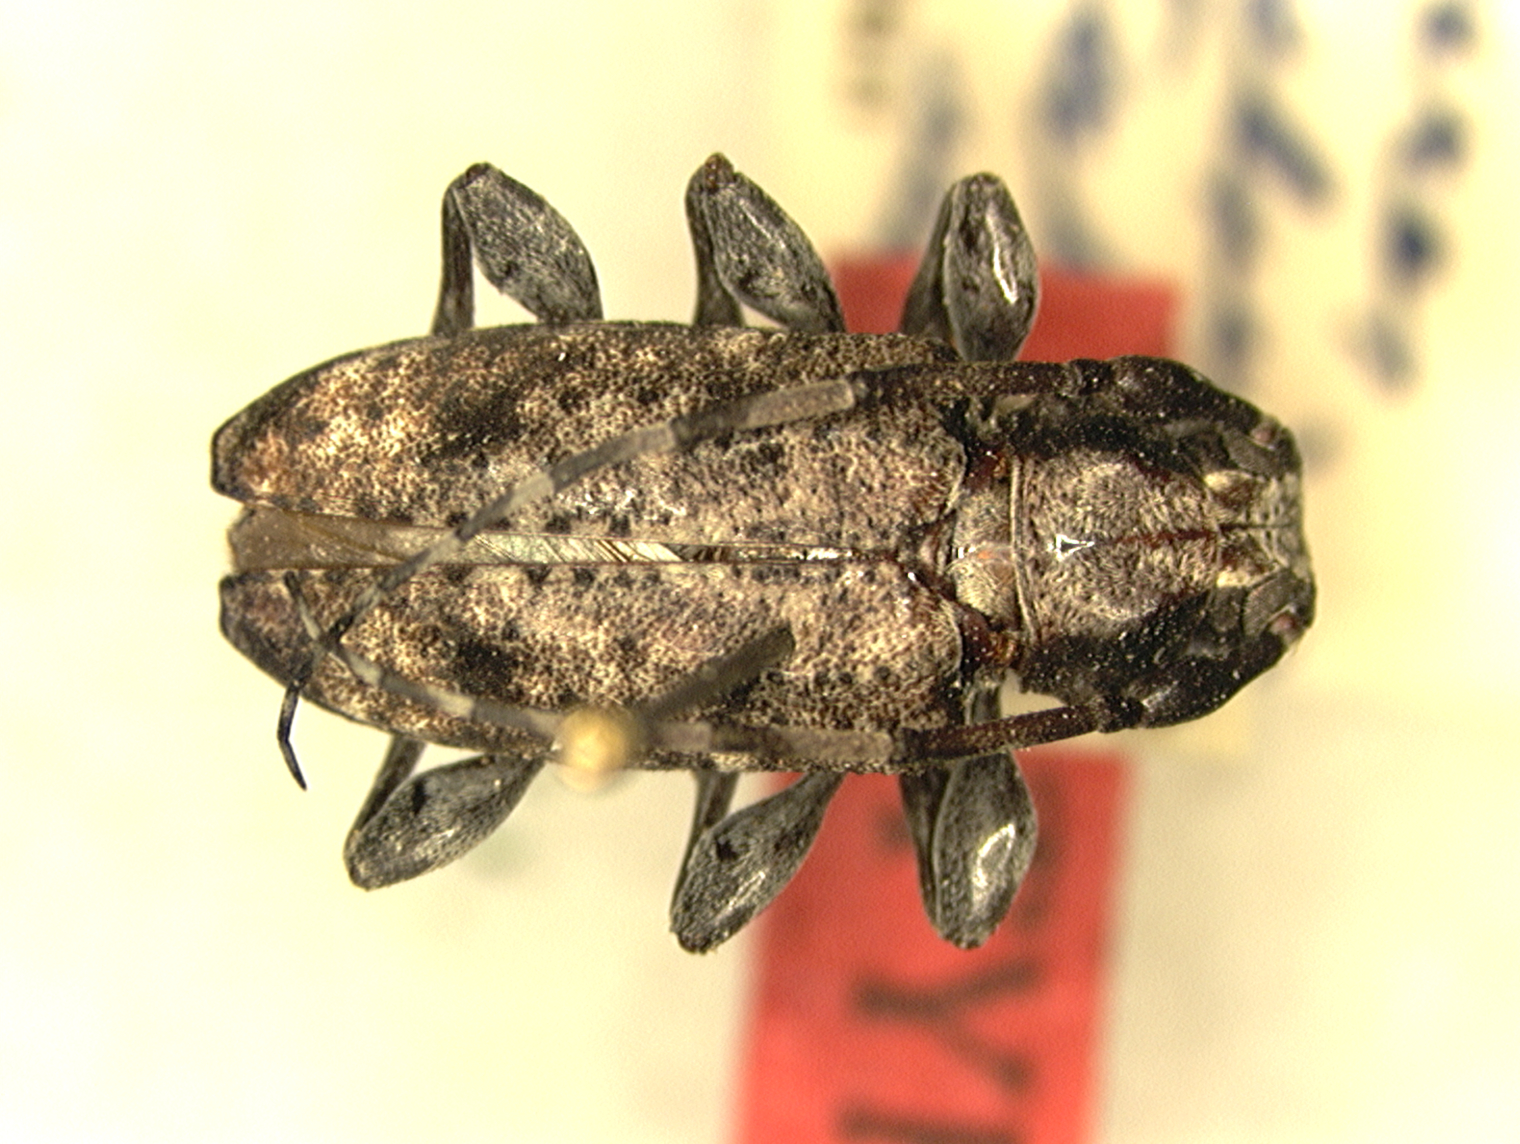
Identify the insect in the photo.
Acanthoderes nigronotata (also Psapharochrus nigronotata)
